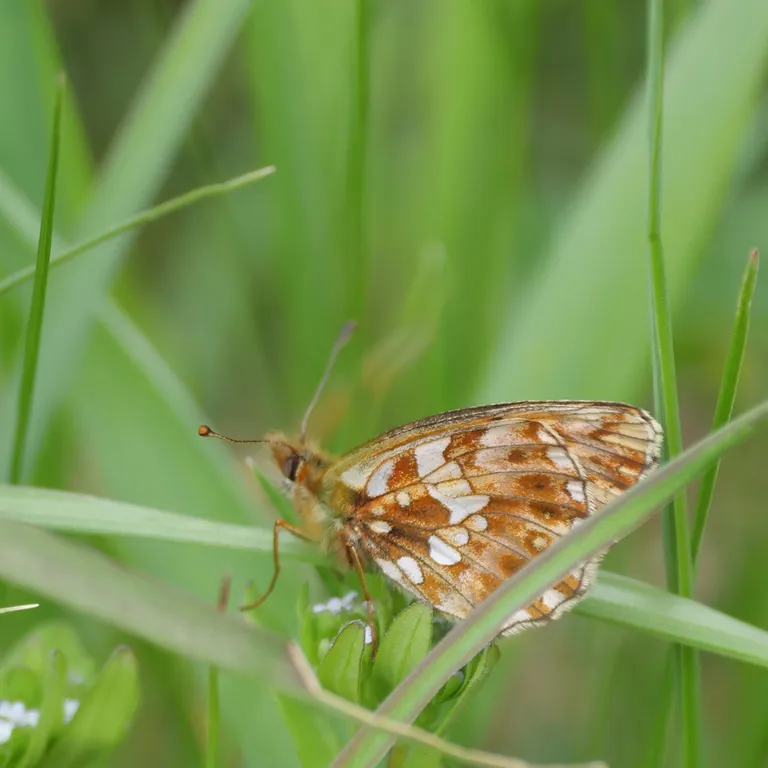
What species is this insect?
Boloria dia
